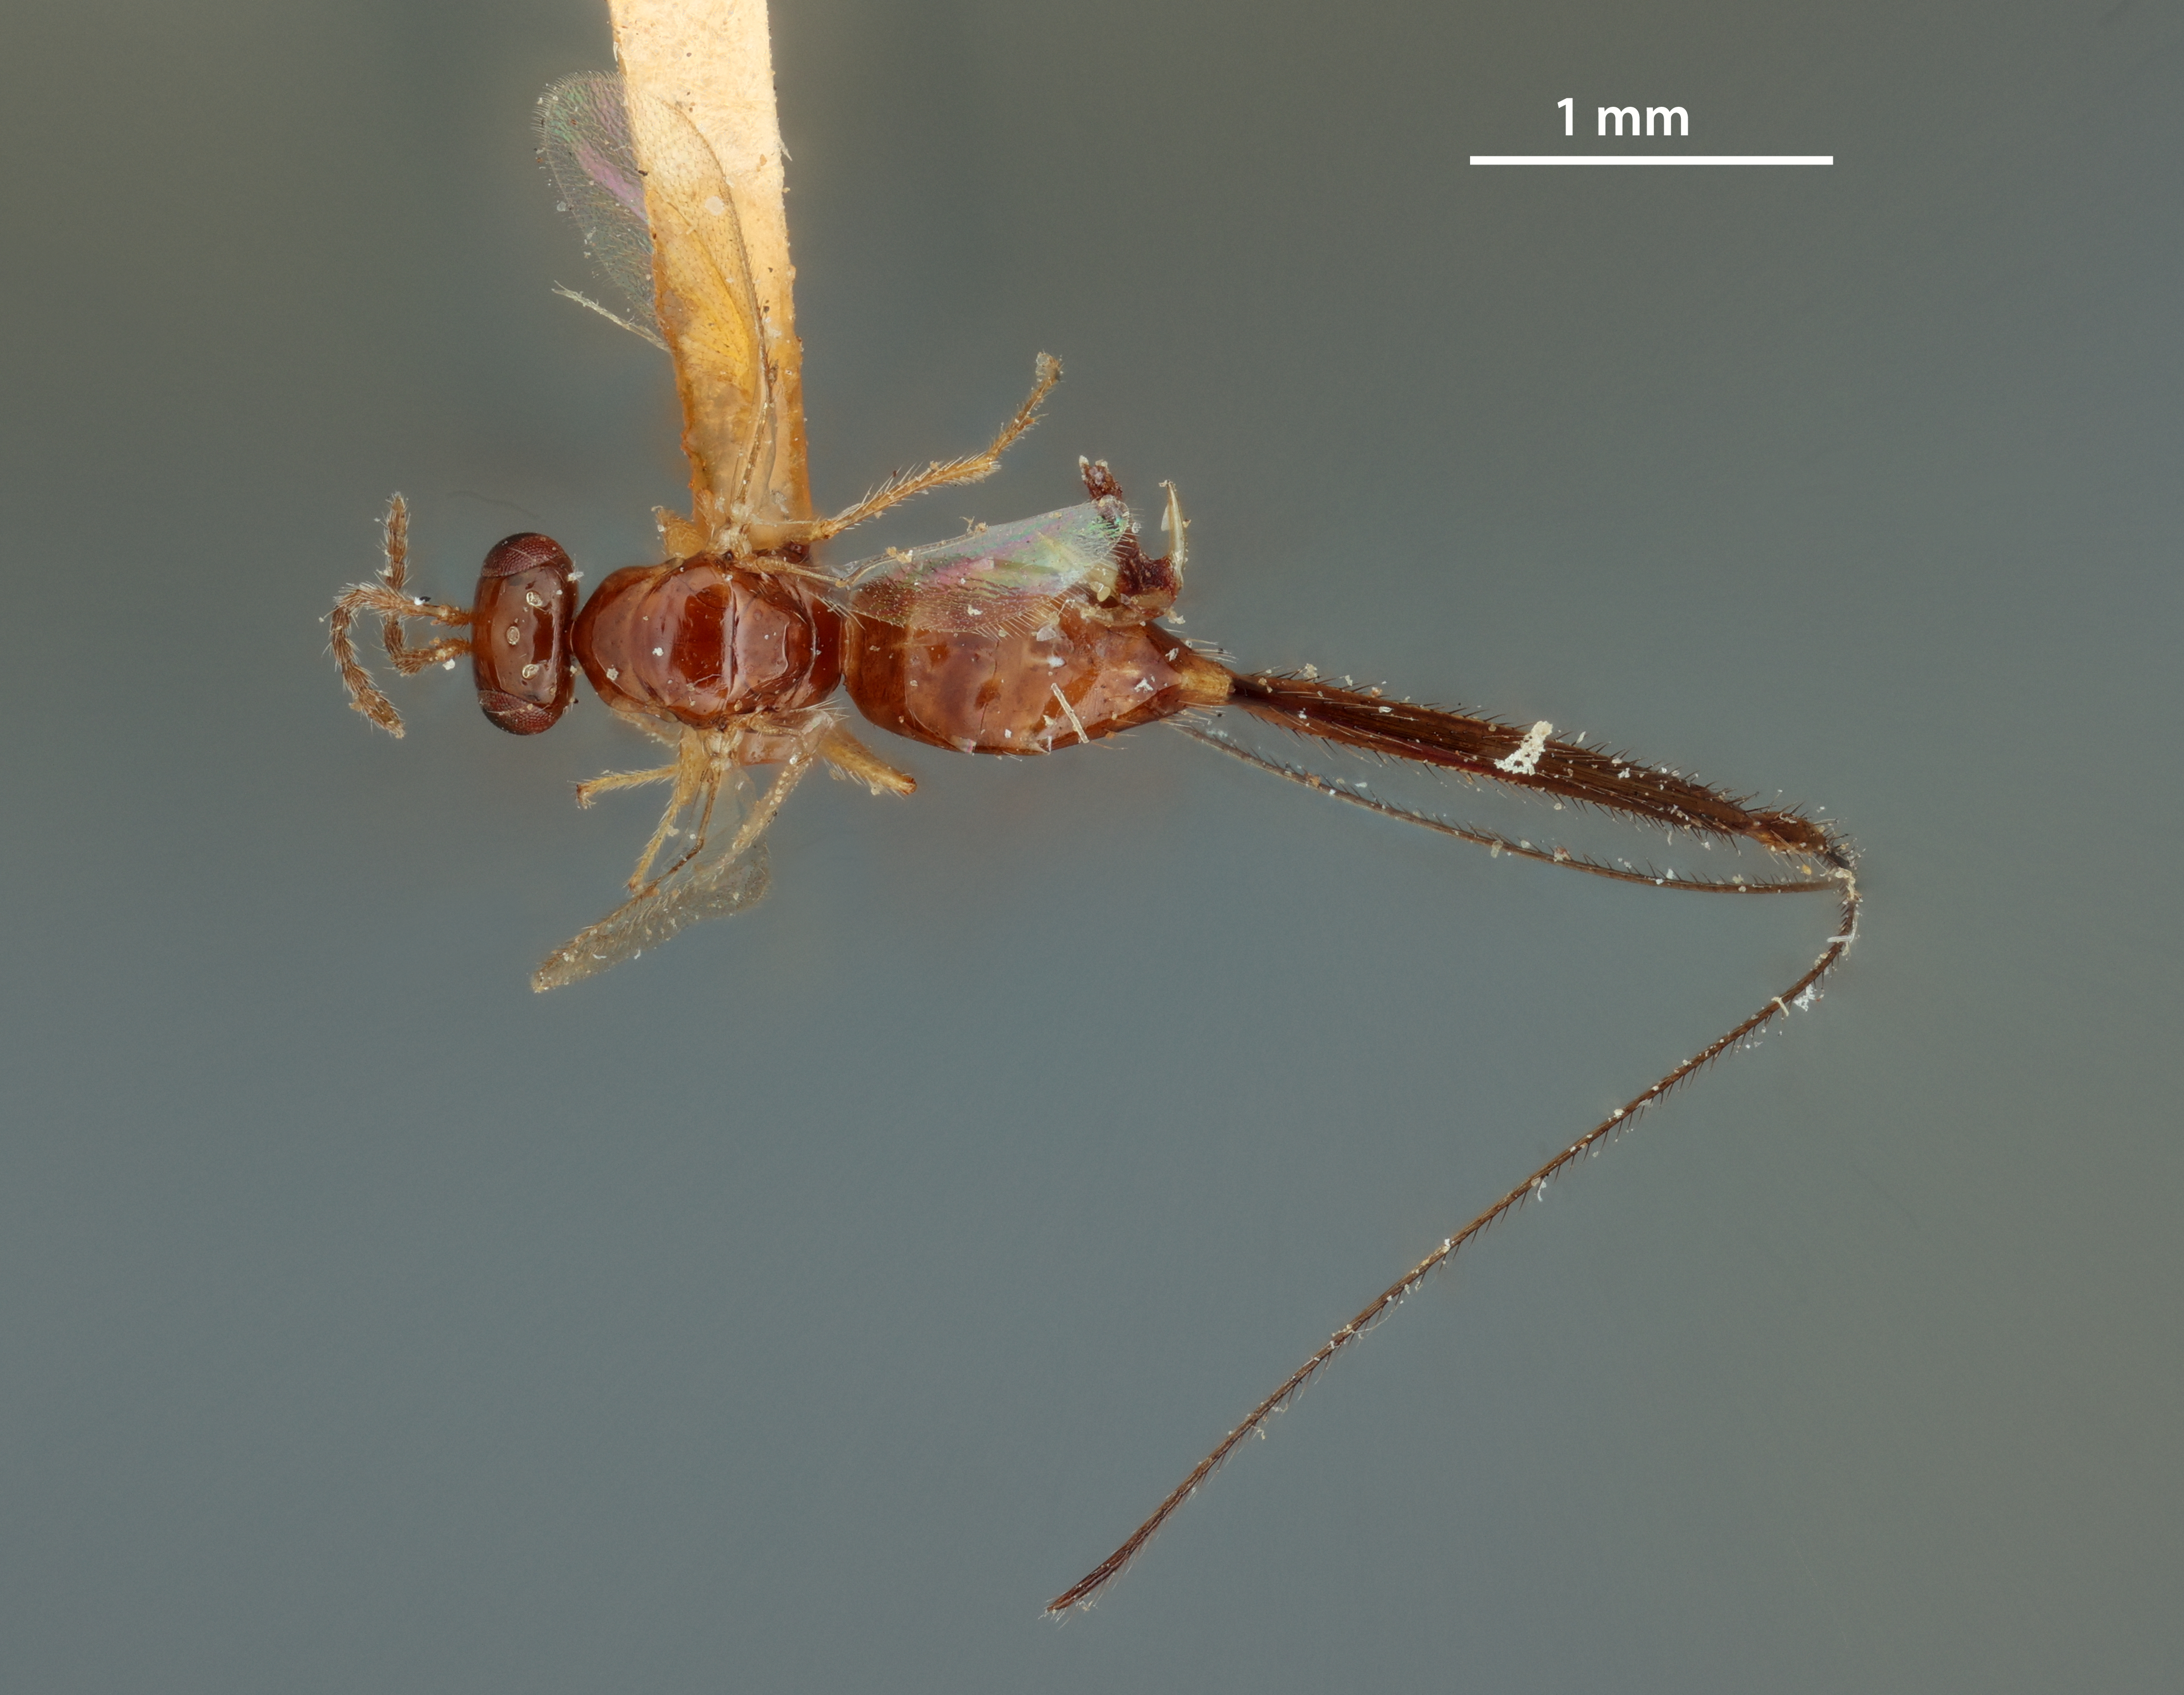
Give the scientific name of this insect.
Philotrypesis ashmeadi
